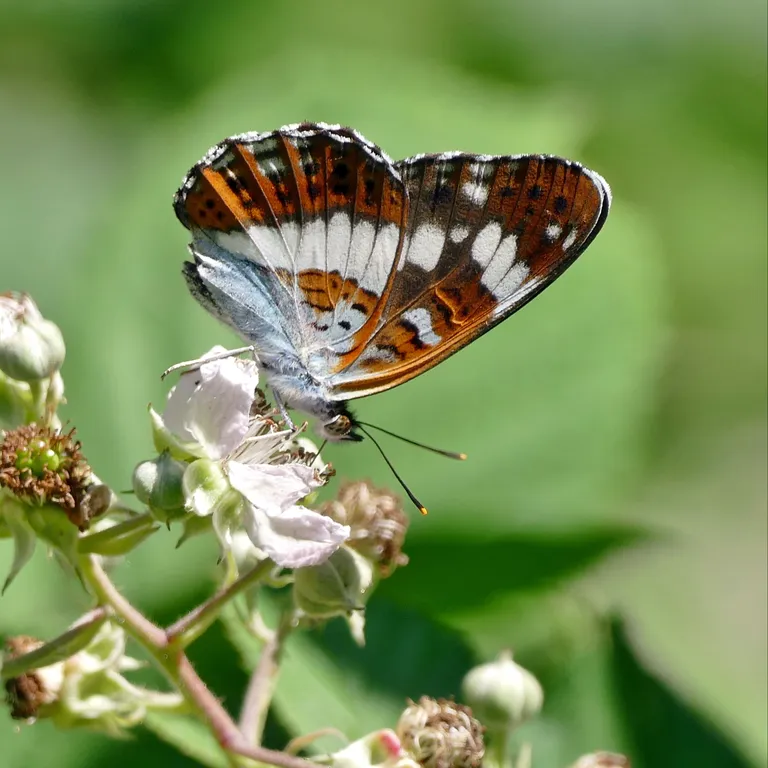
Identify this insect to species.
Limenitis camilla (also Ladoga camilla)
